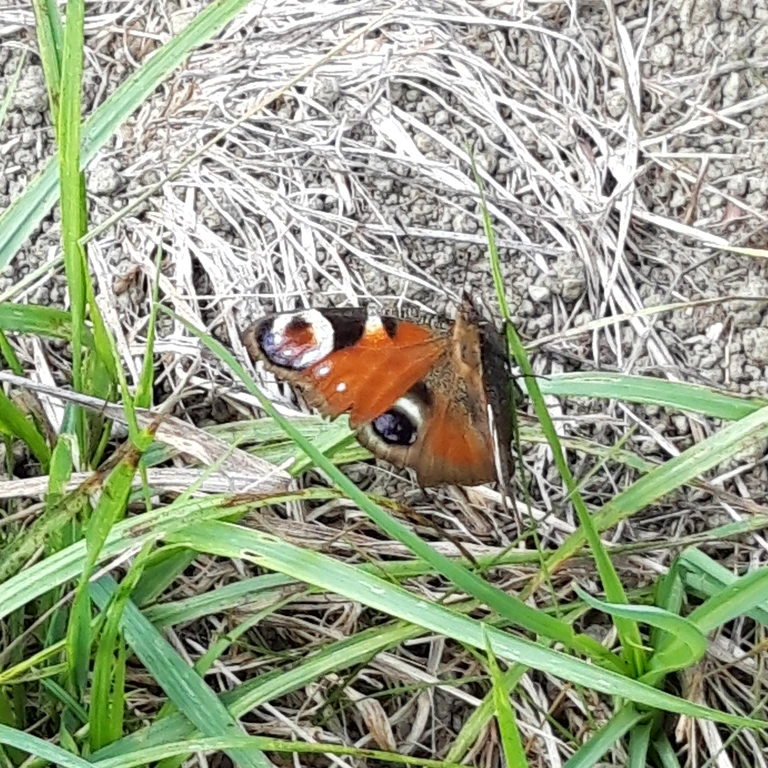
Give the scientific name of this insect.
Aglais io
